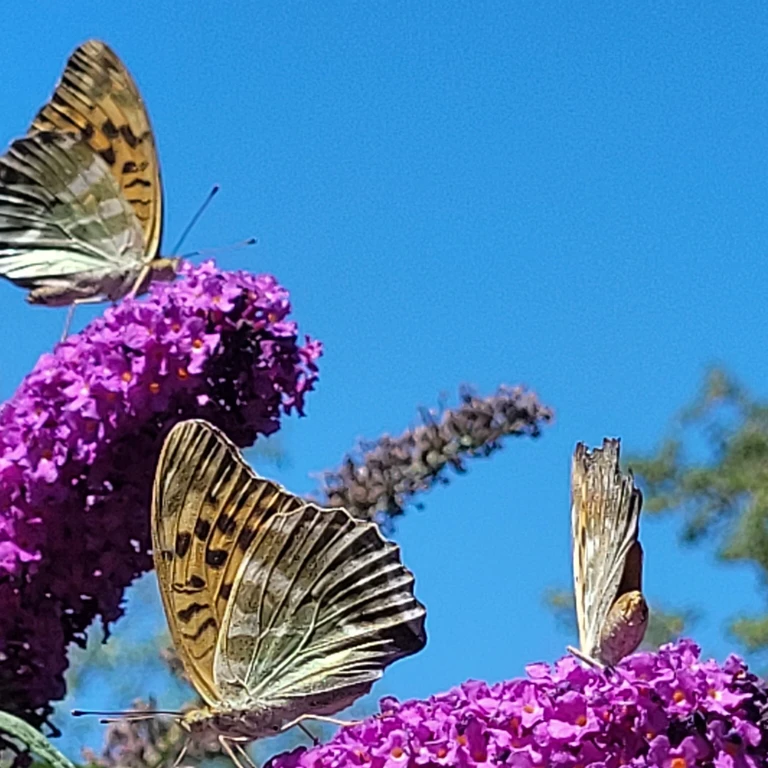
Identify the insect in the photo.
Argynnis paphia
